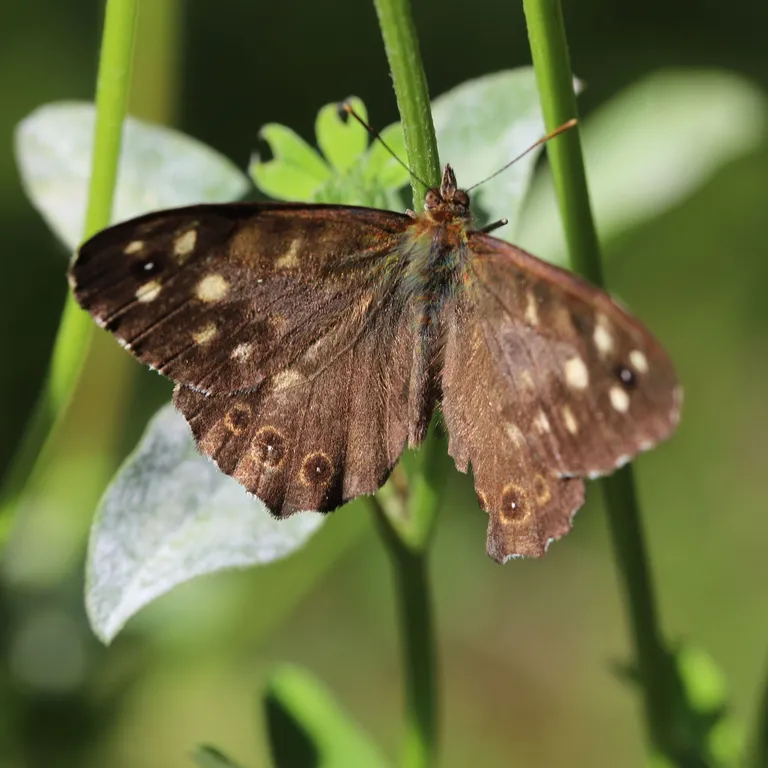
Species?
Pararge aegeria
